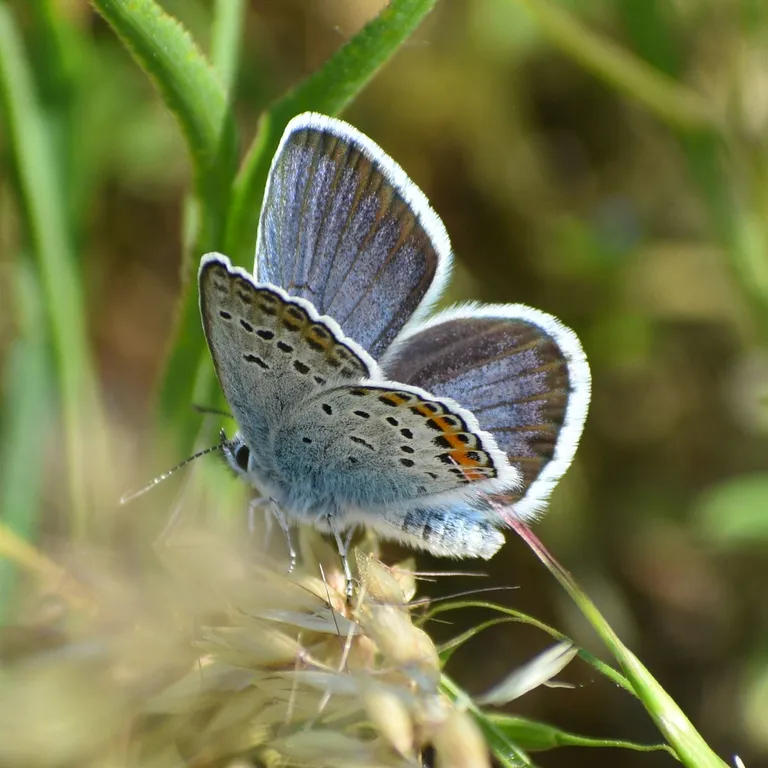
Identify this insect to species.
Plebejus argus
